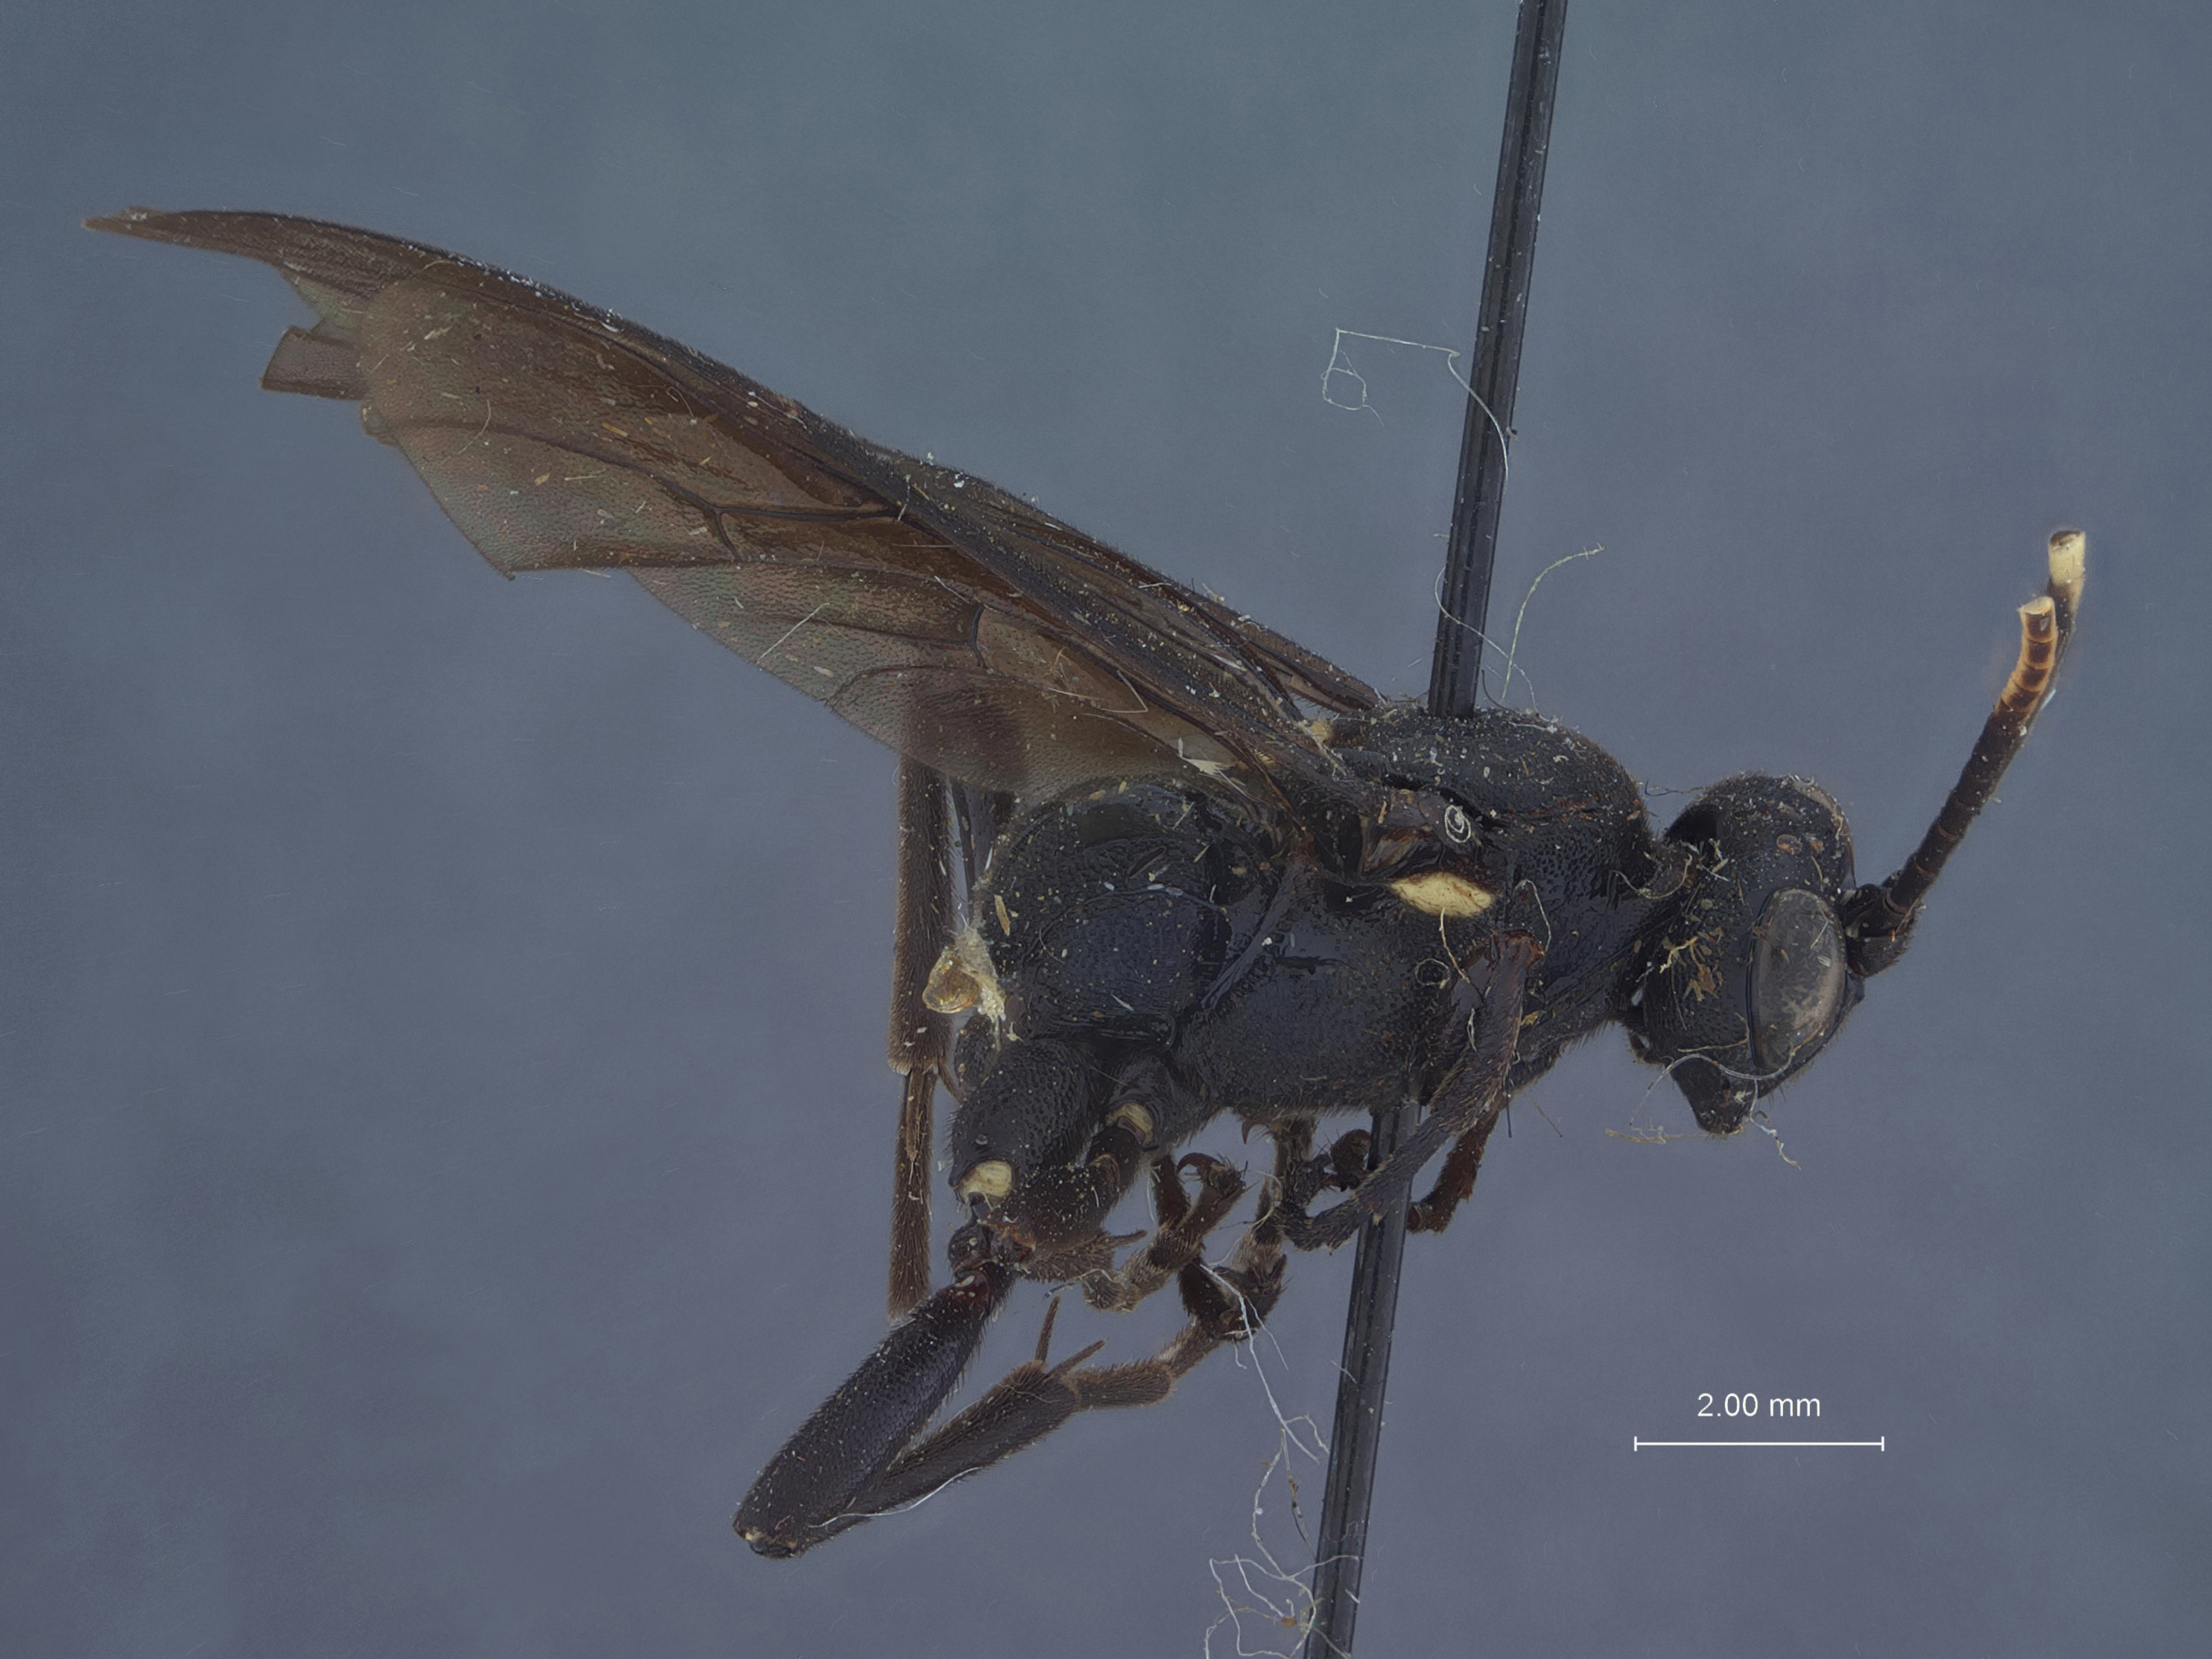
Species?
Amblyteles nigratoricolor
